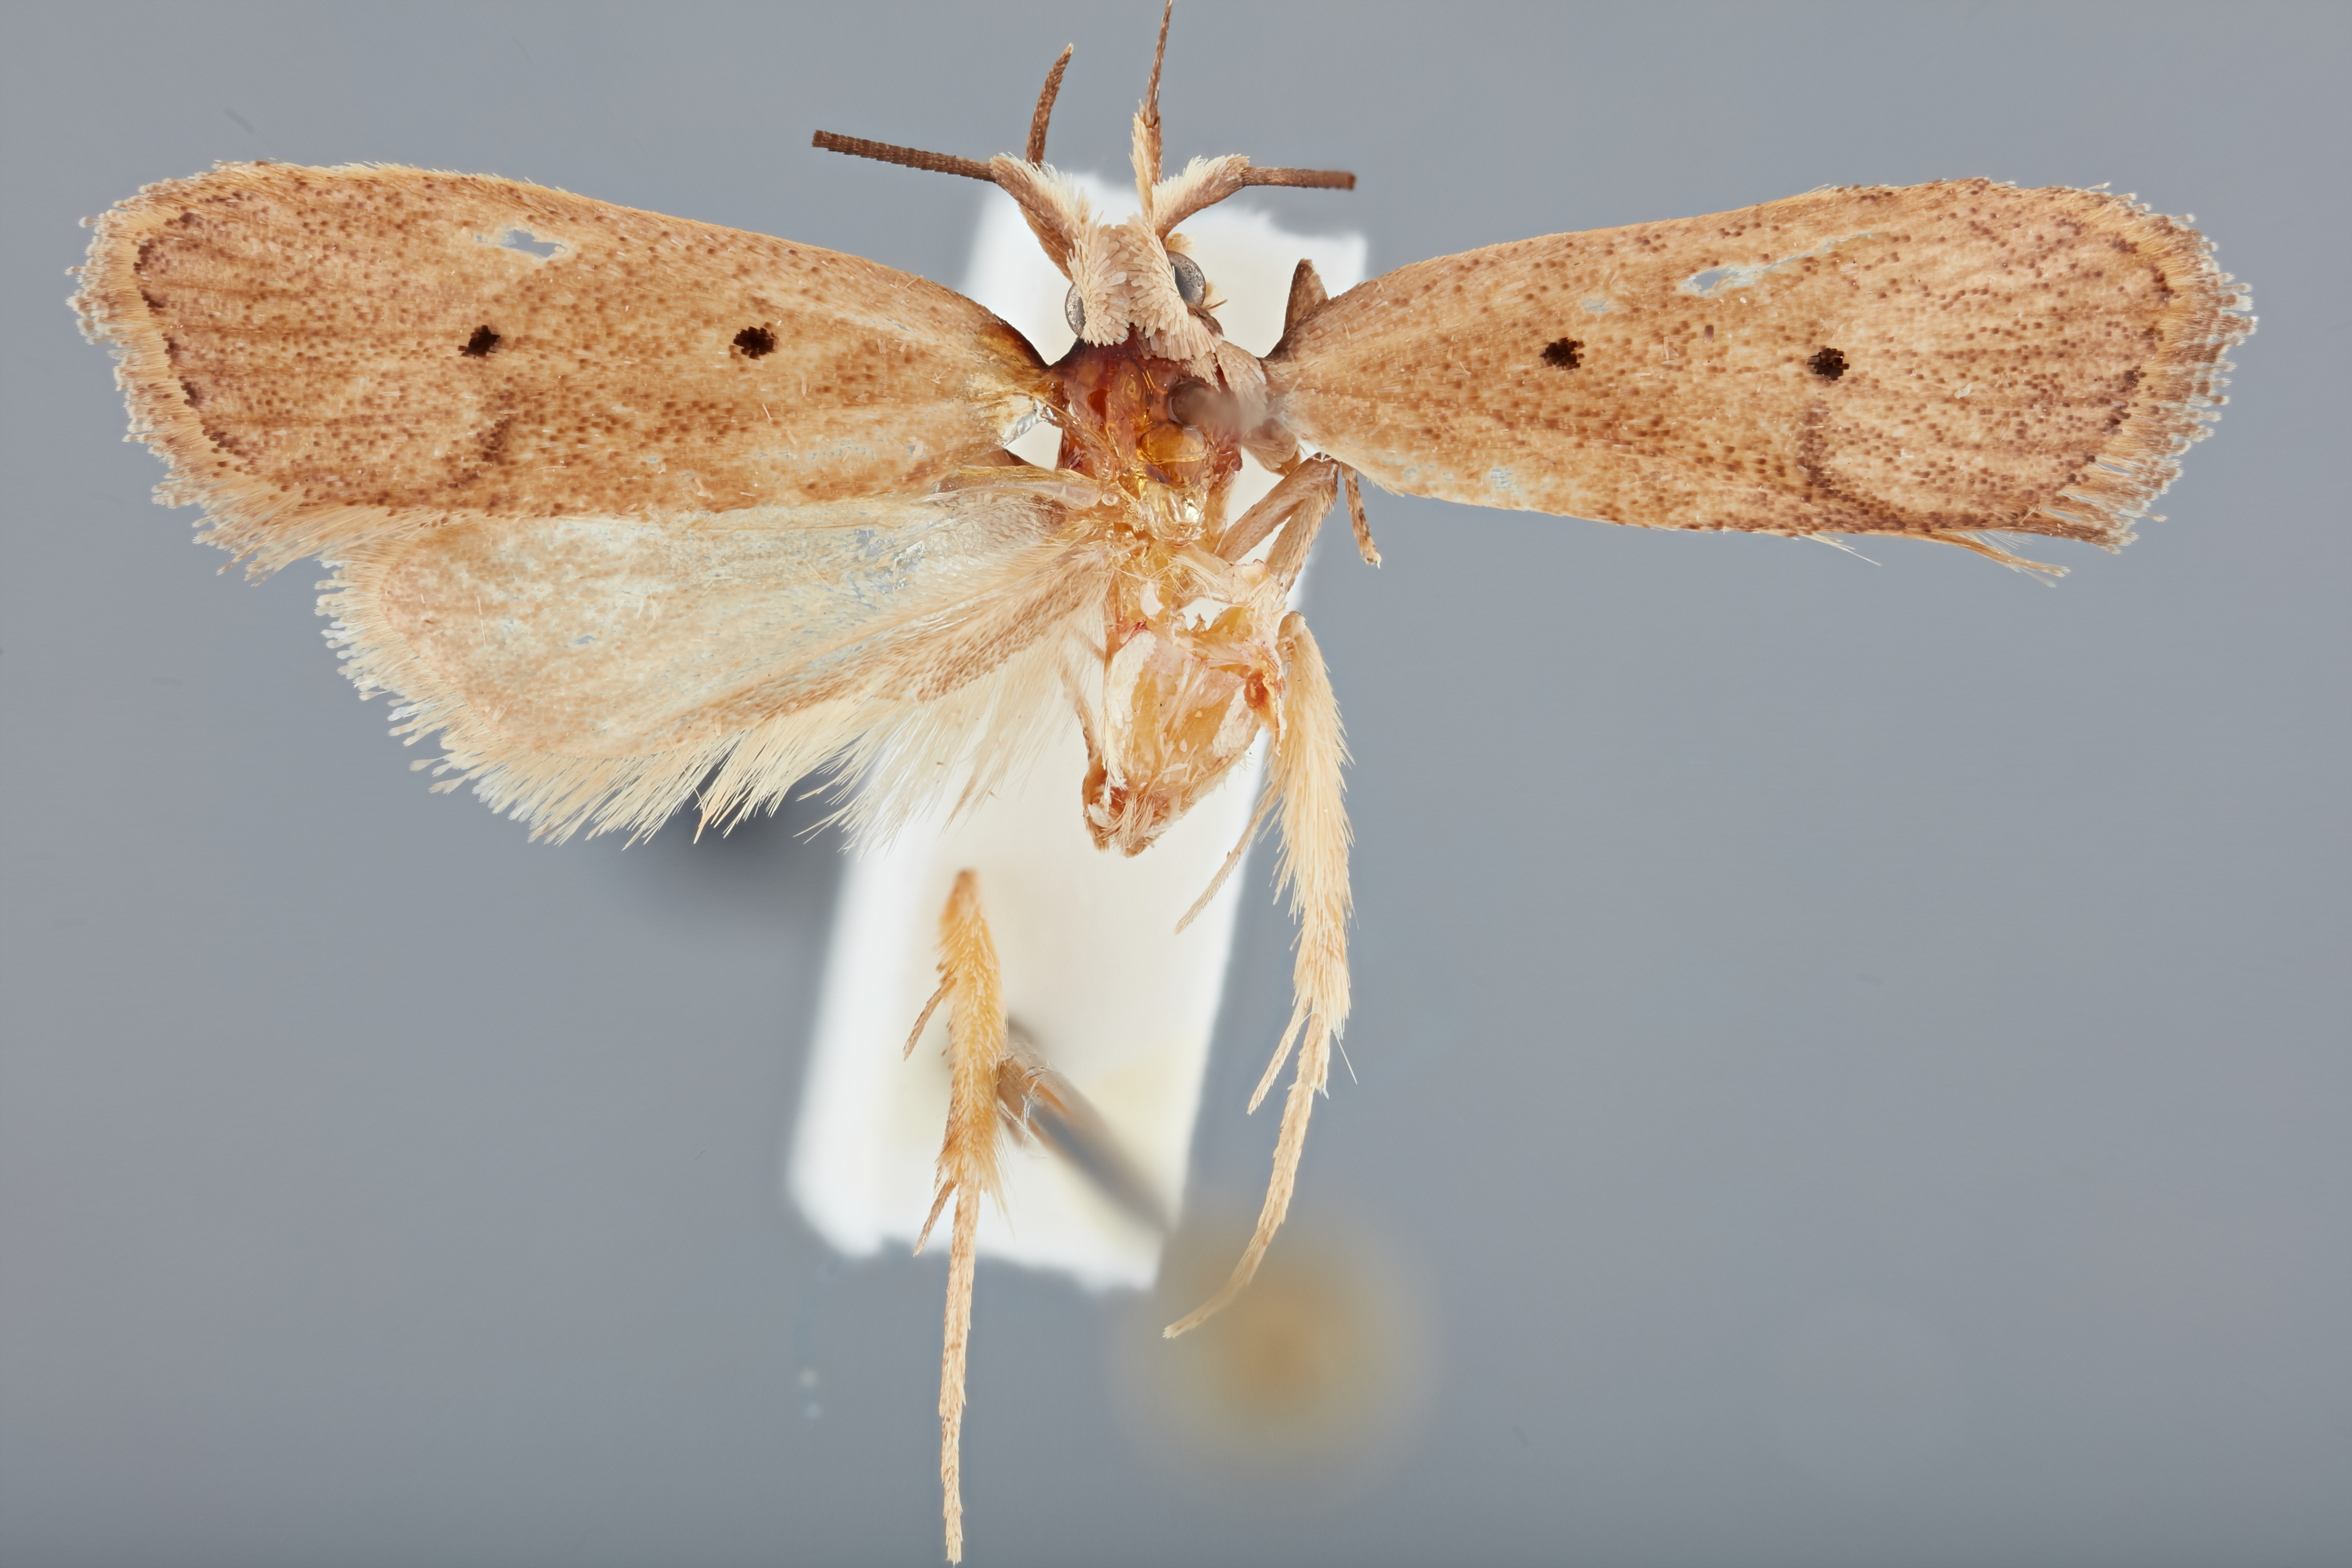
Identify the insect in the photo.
Neotimyra senara
